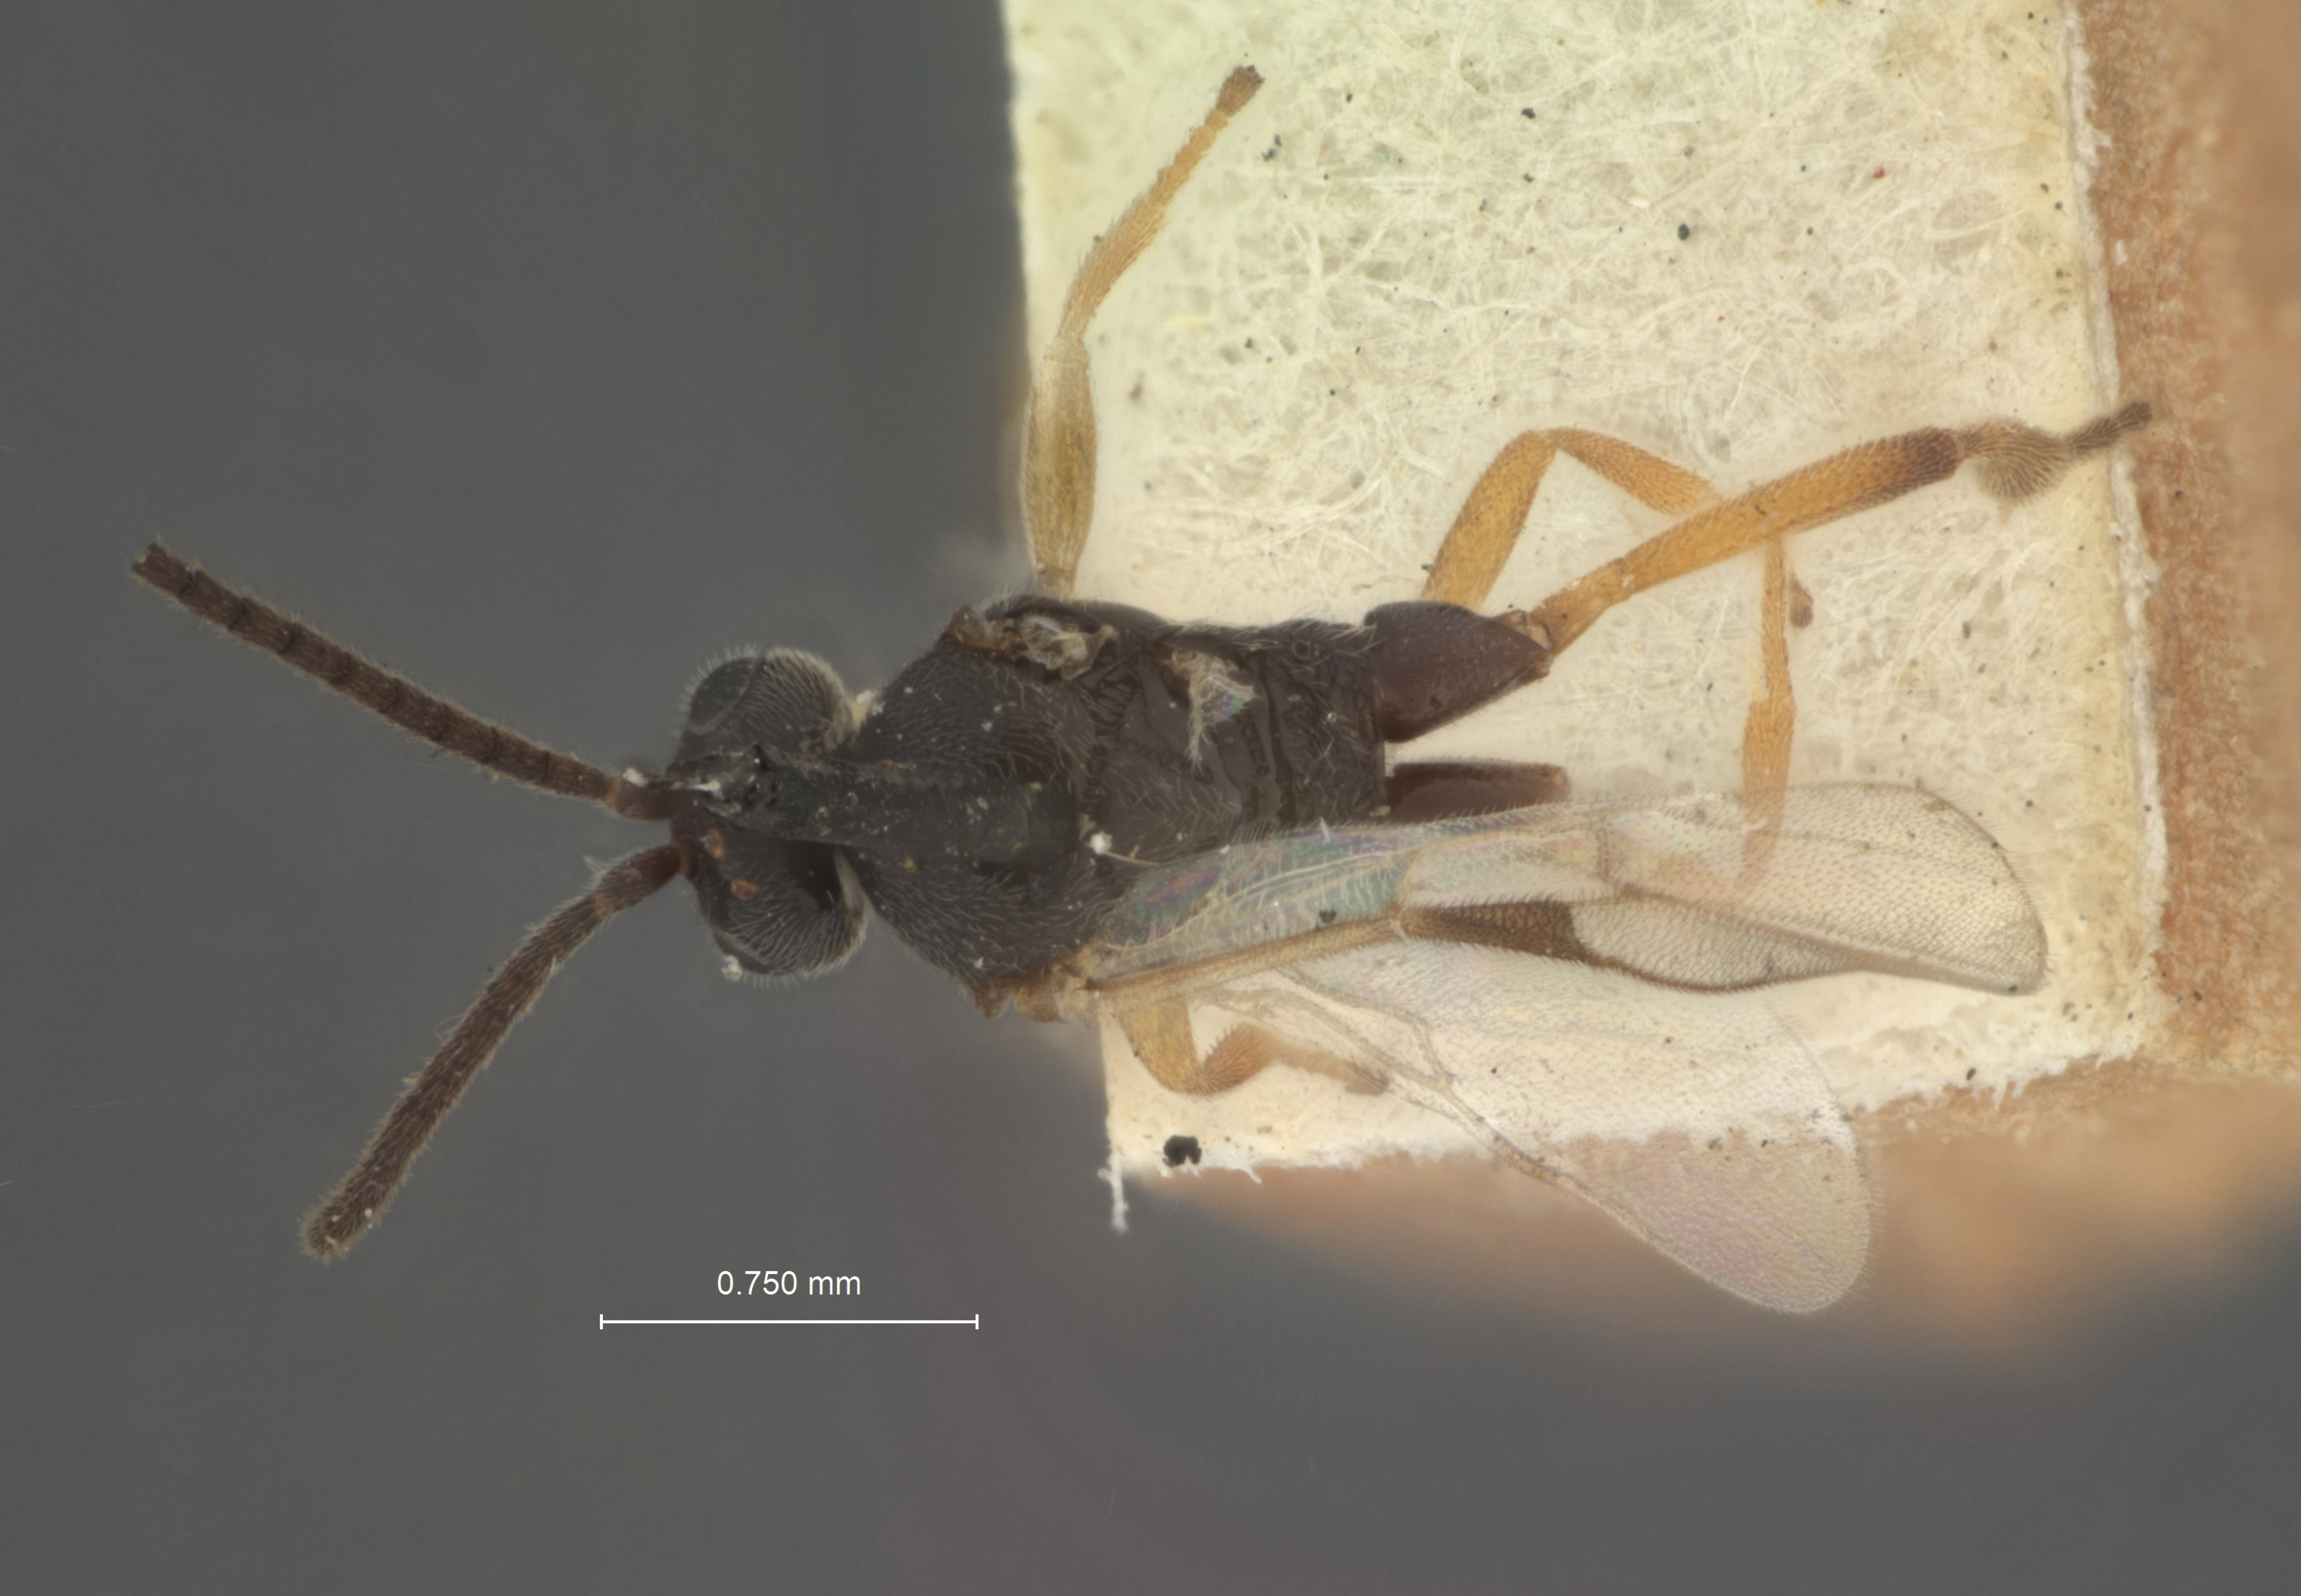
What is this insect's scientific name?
Apanteles pyraustae
